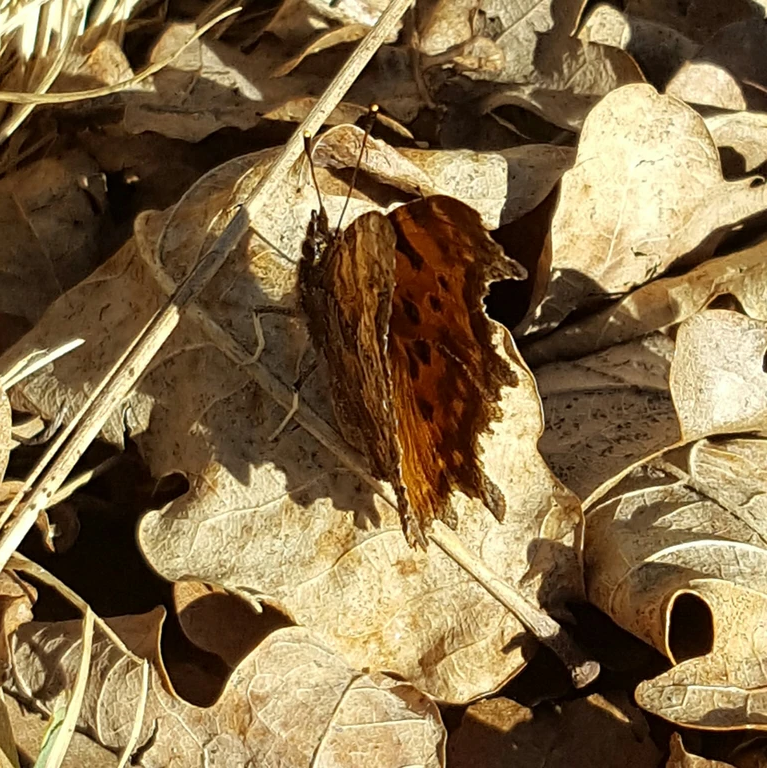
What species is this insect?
Polygonia c-album
